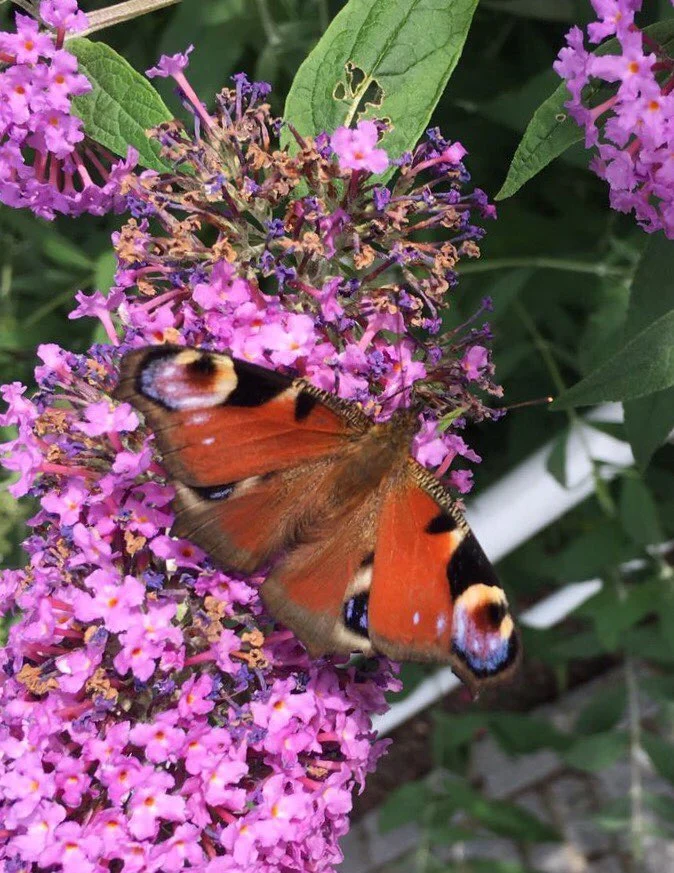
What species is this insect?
Aglais io
